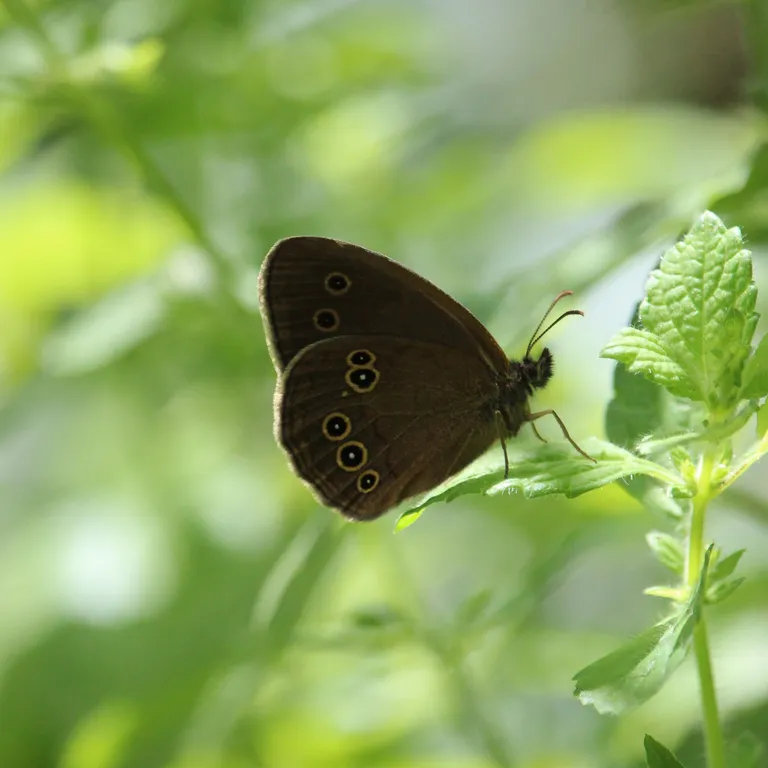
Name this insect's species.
Aphantopus hyperantus
